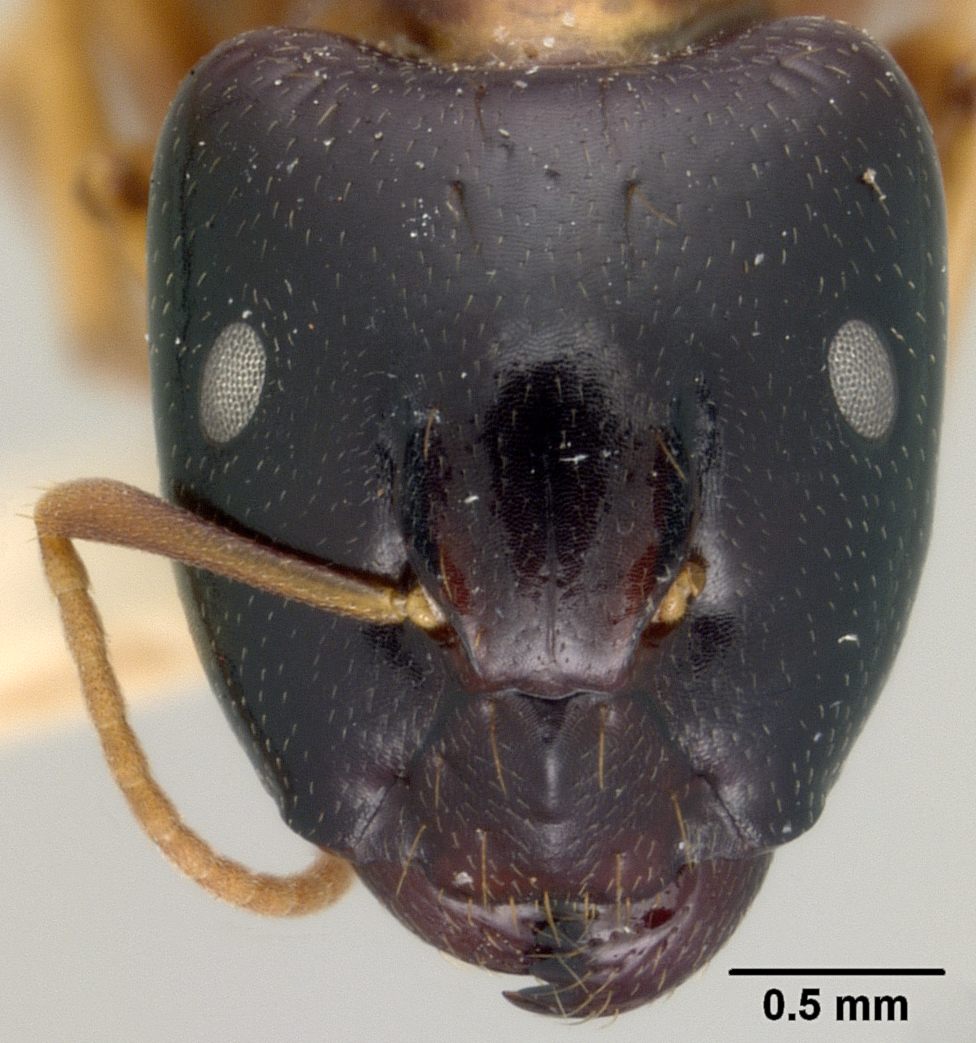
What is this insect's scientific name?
Camponotus chapini
